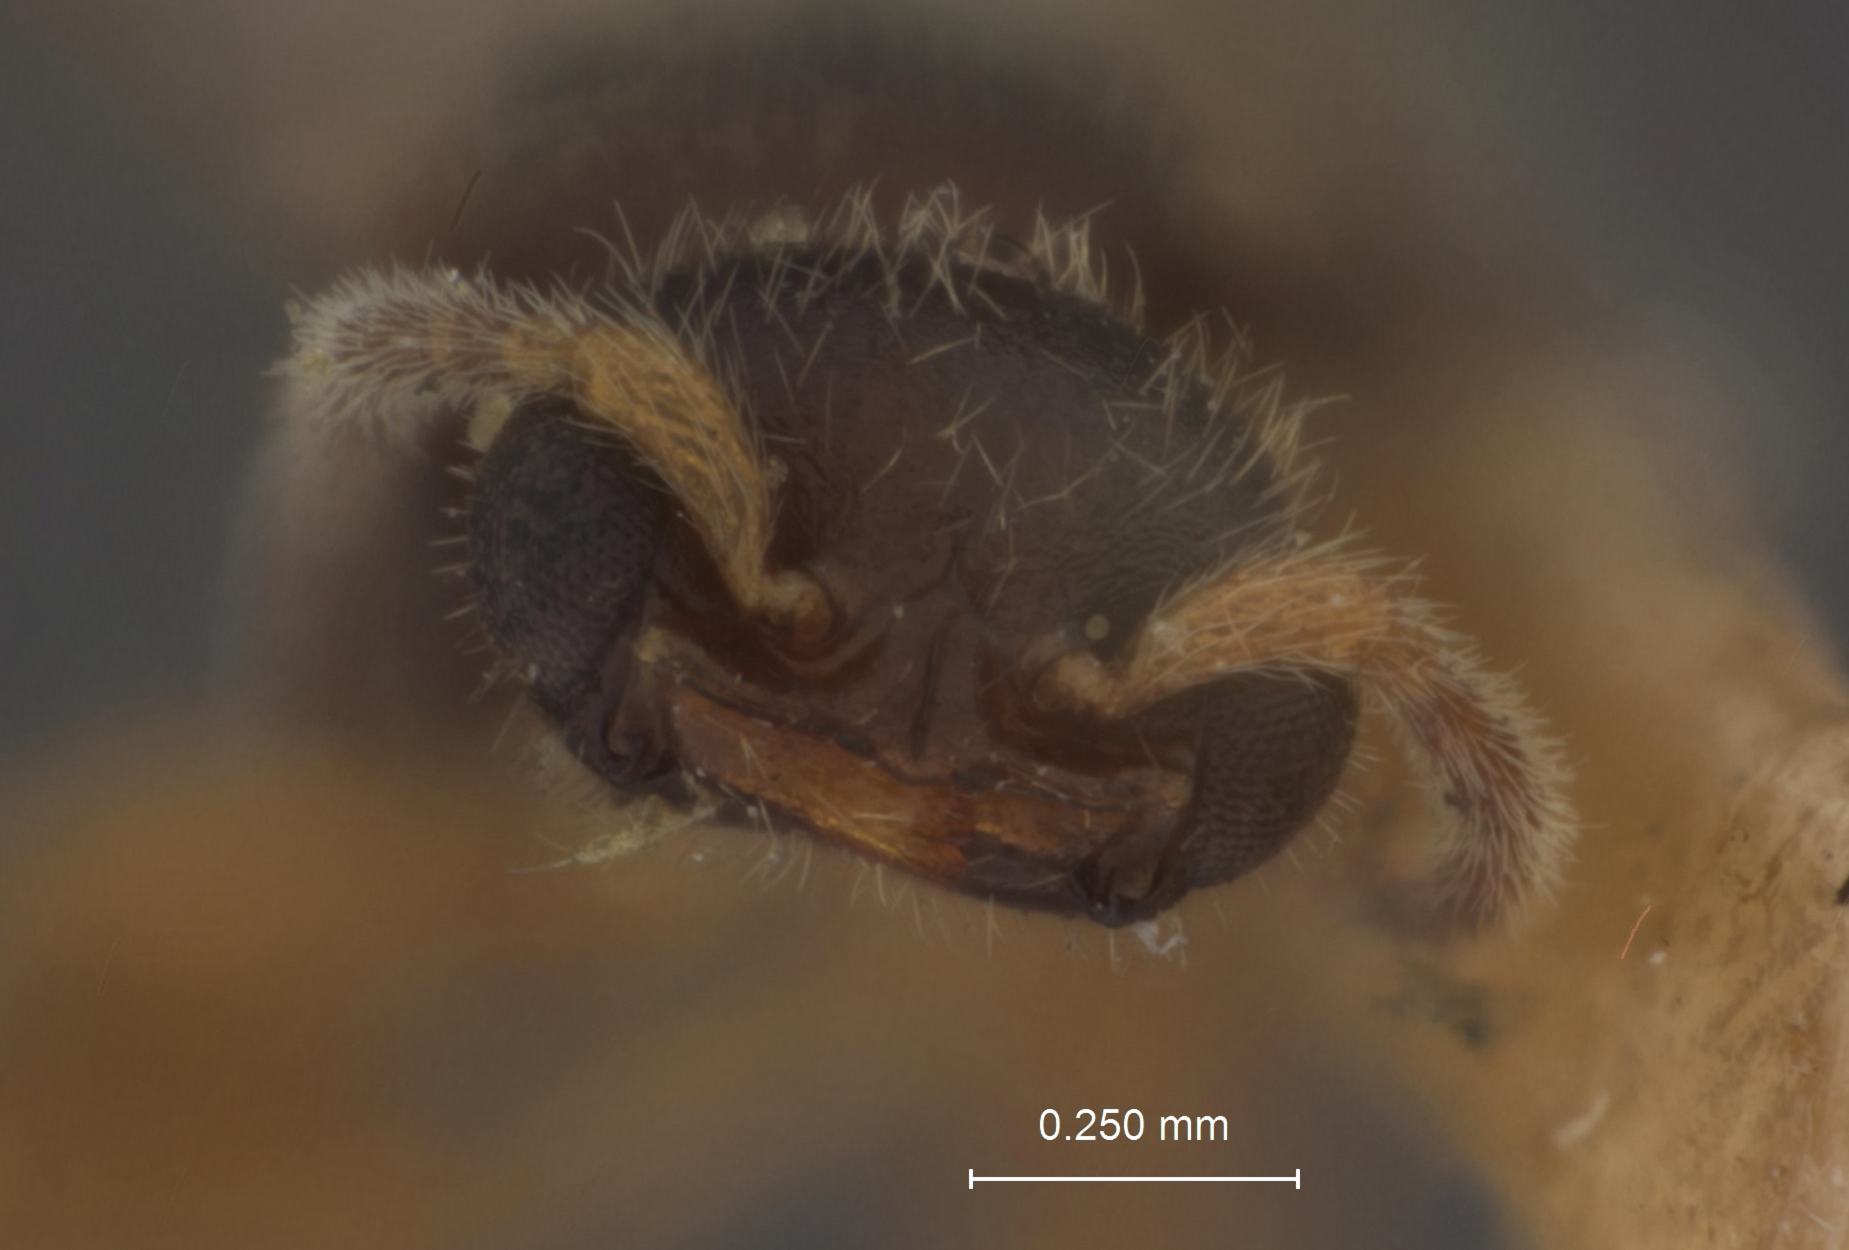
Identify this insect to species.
Dissomphalus barberi
